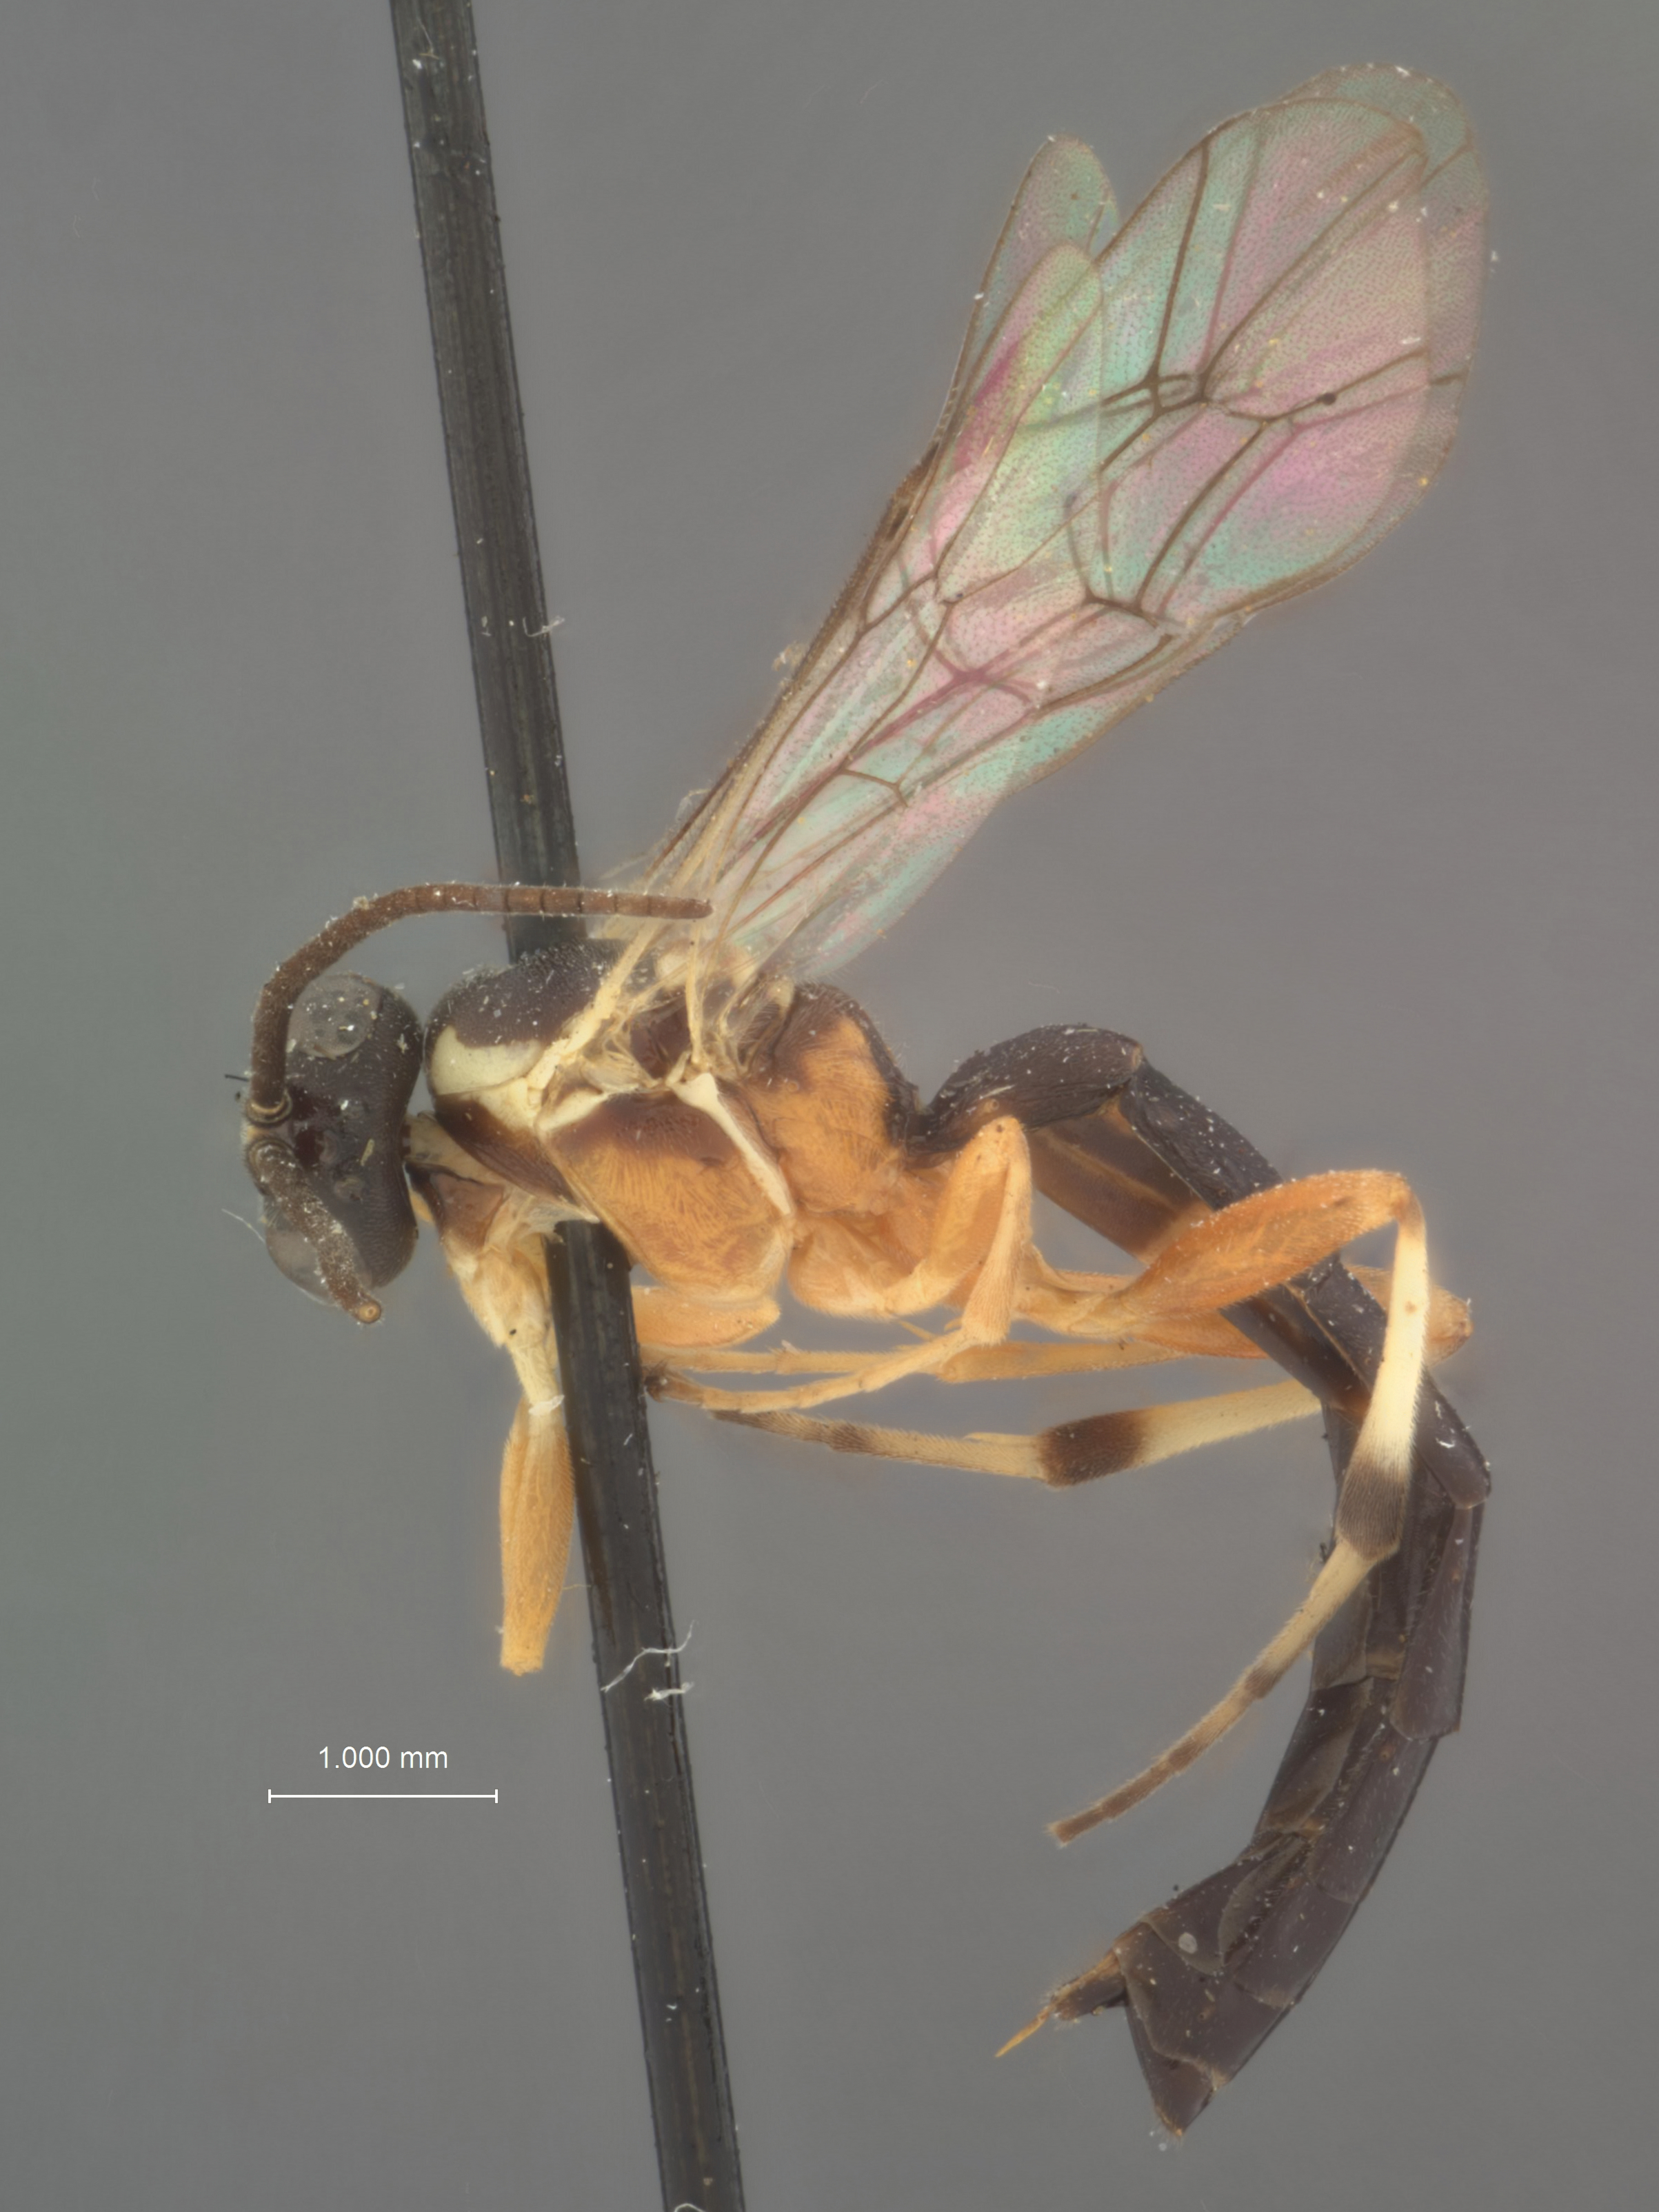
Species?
Phthorima townesi
